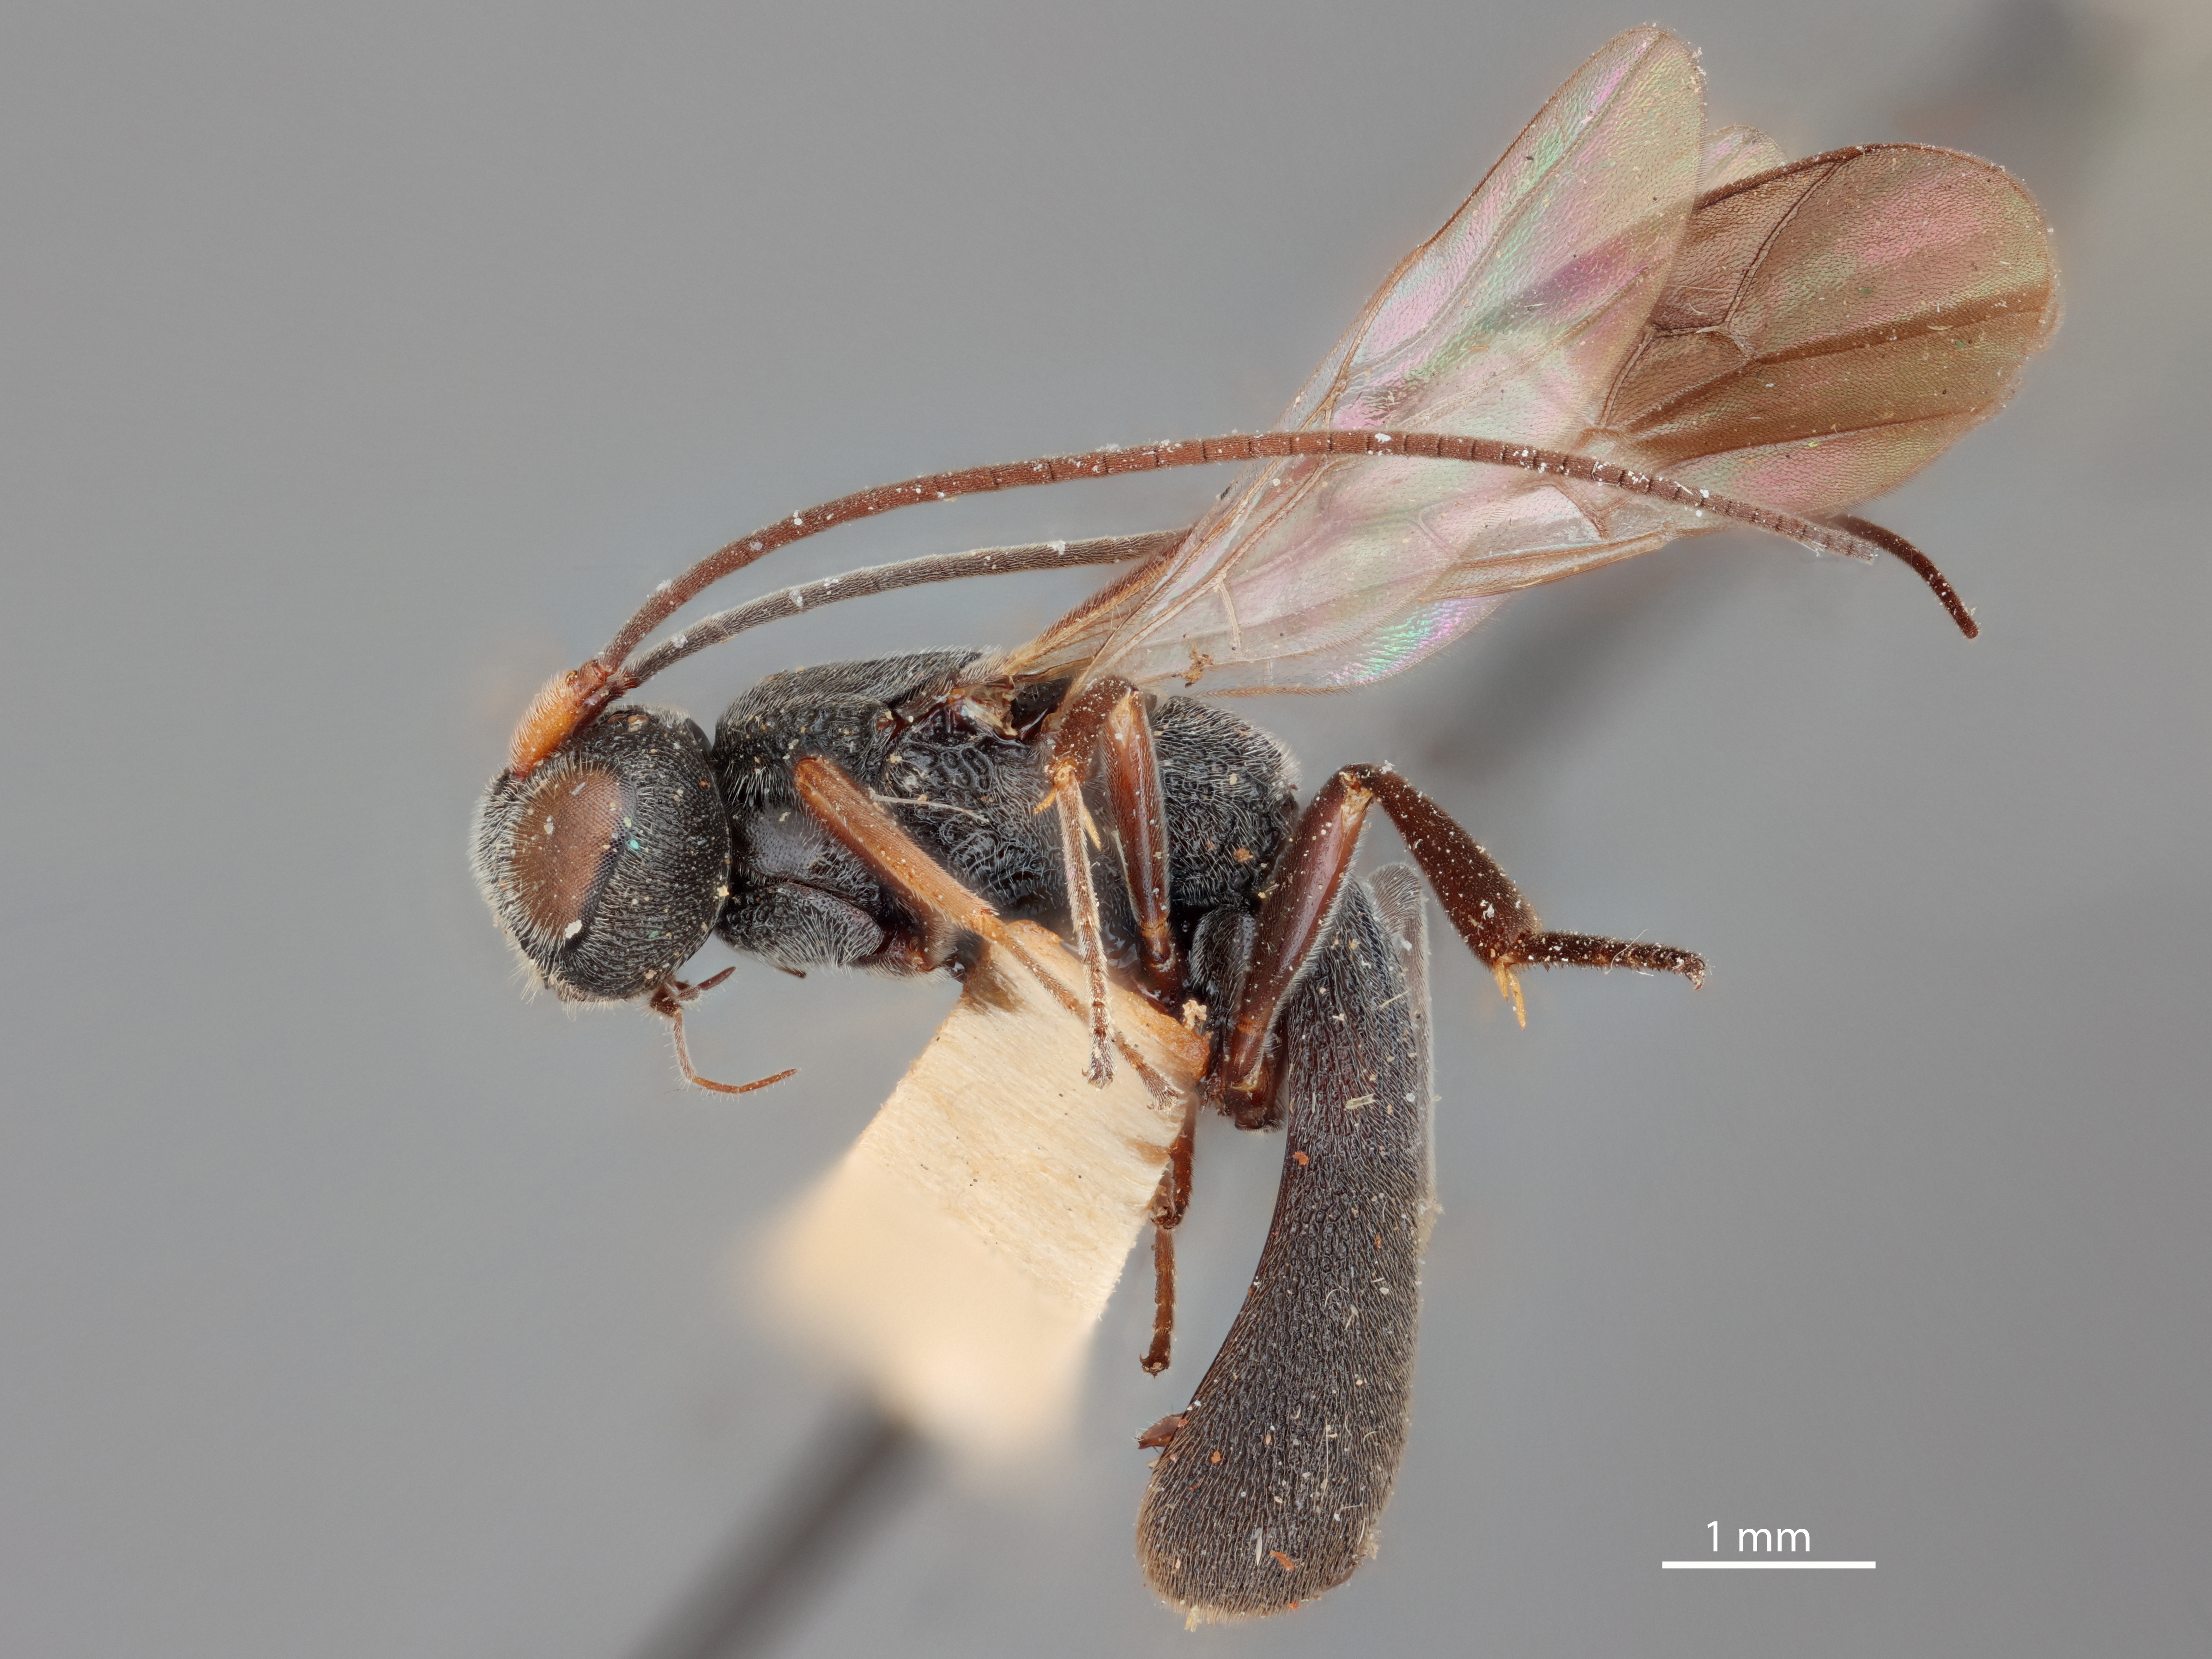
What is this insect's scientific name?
Cubochelonus tagalicus
